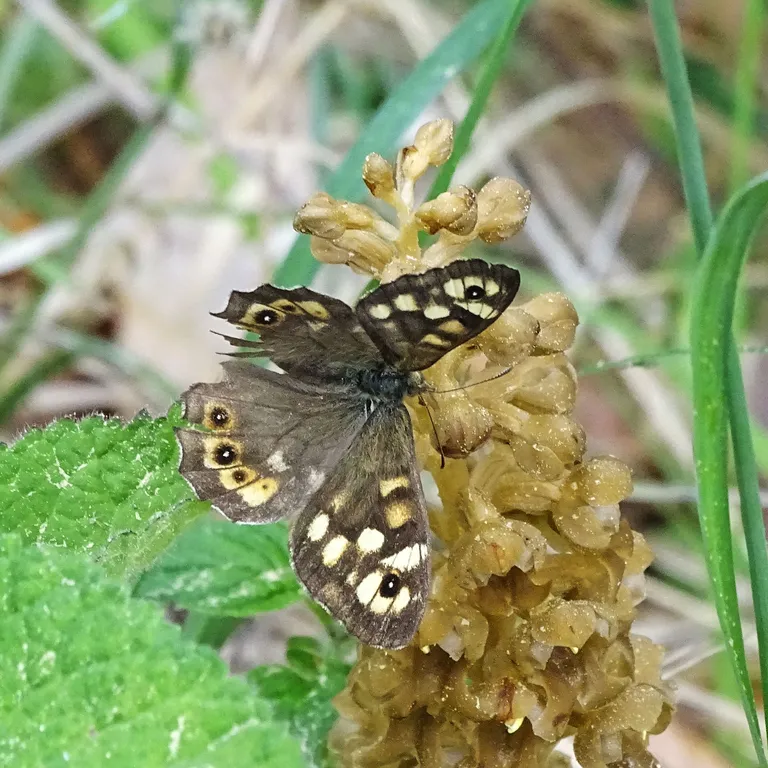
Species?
Pararge aegeria
